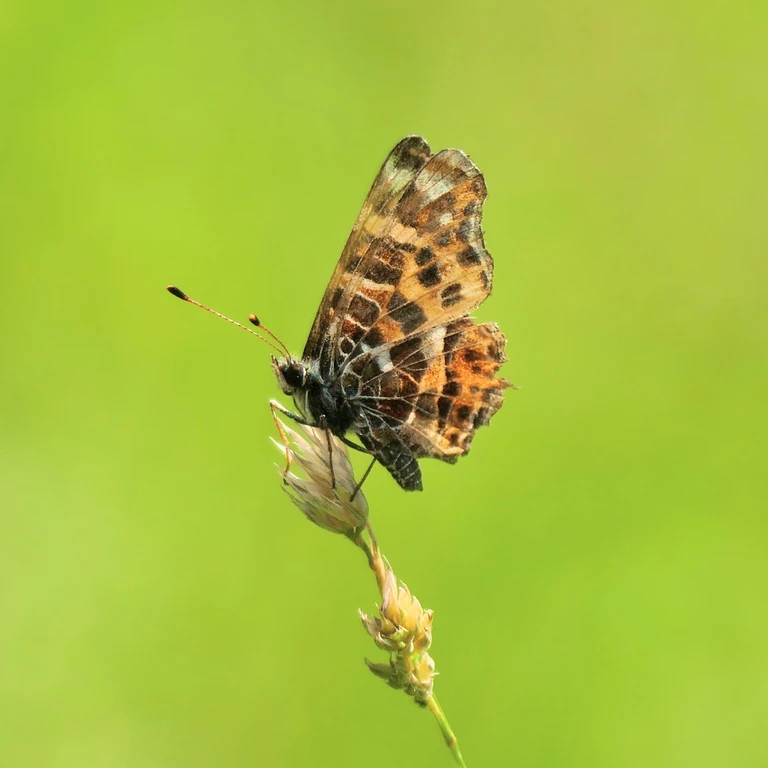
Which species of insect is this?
Araschnia levana
